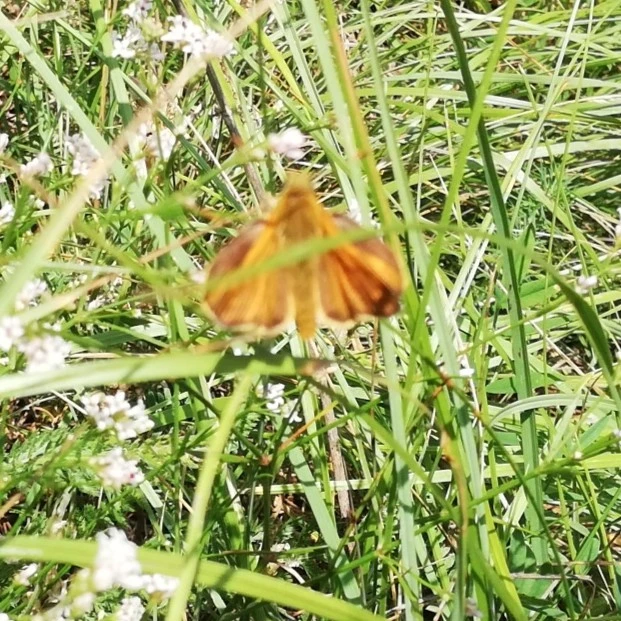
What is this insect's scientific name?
Ochlodes sylvanus (also Ochlodes venata)
